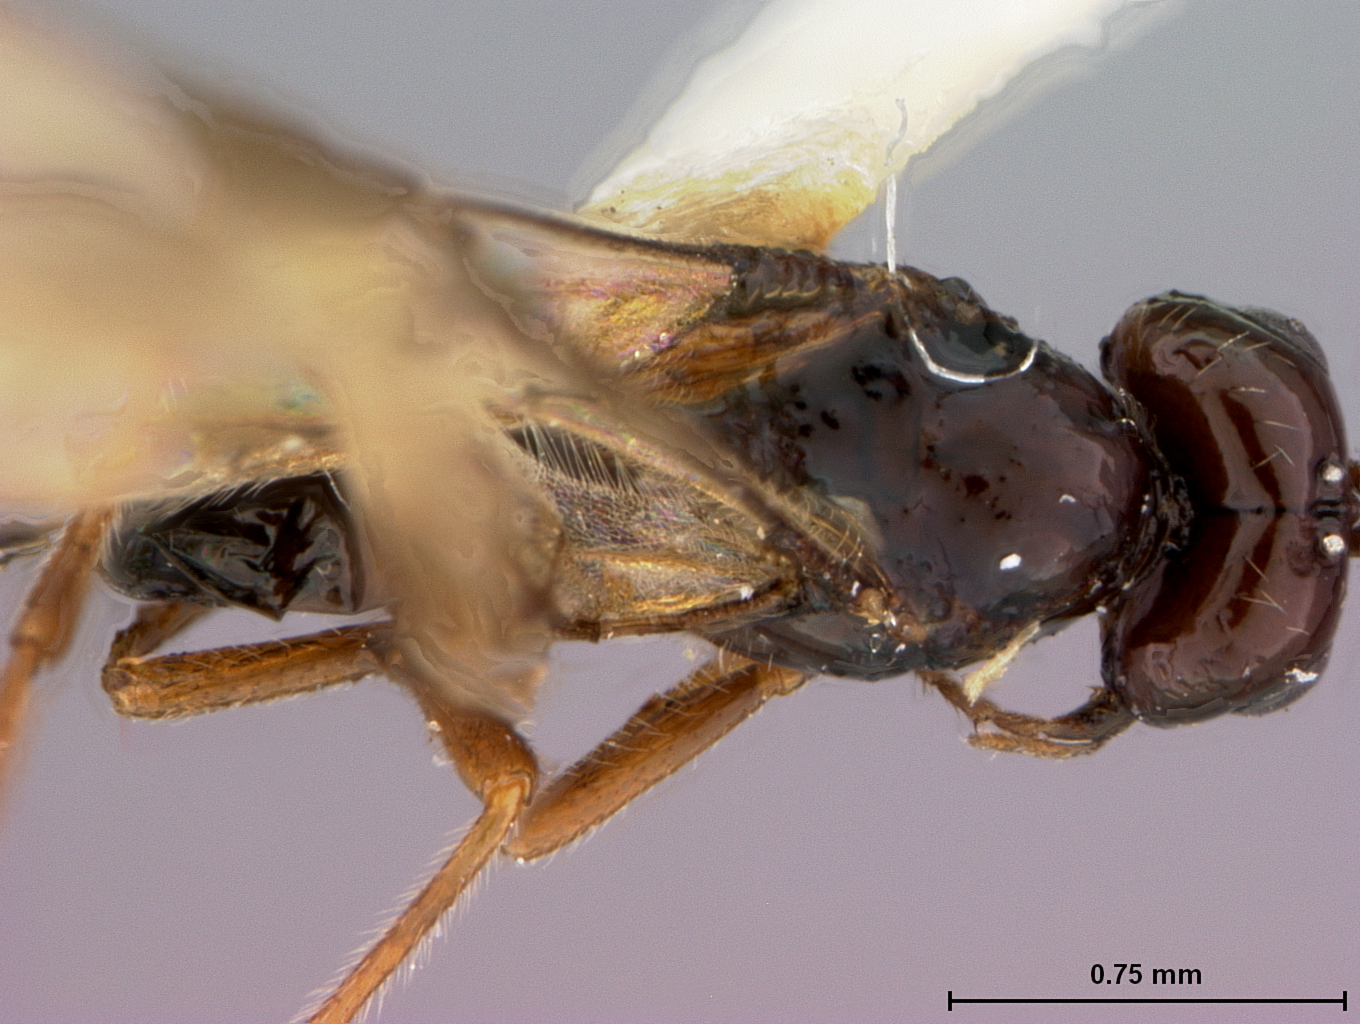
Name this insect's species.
Phaenocarpa convergens
